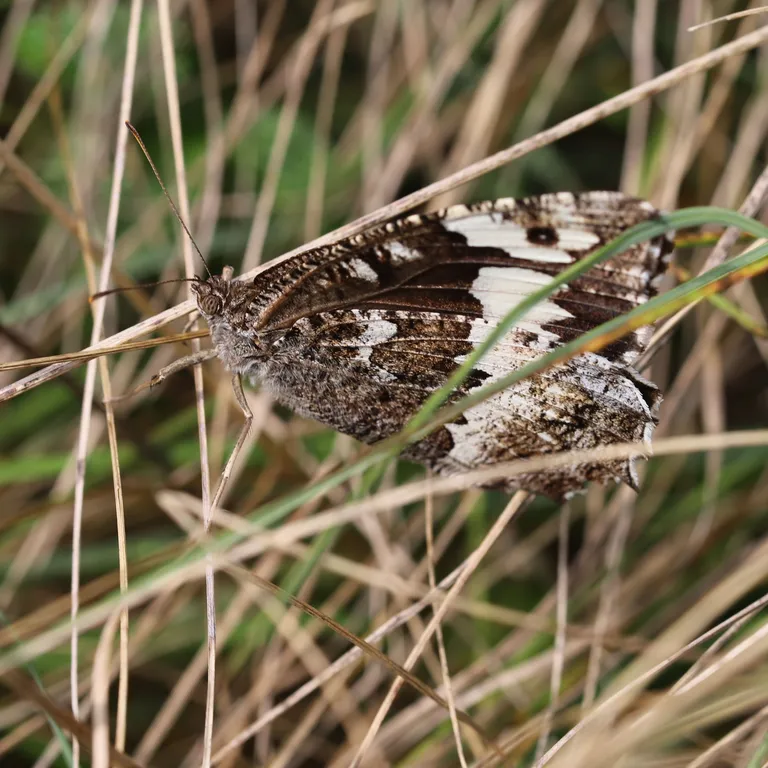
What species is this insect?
Brintesia circe
